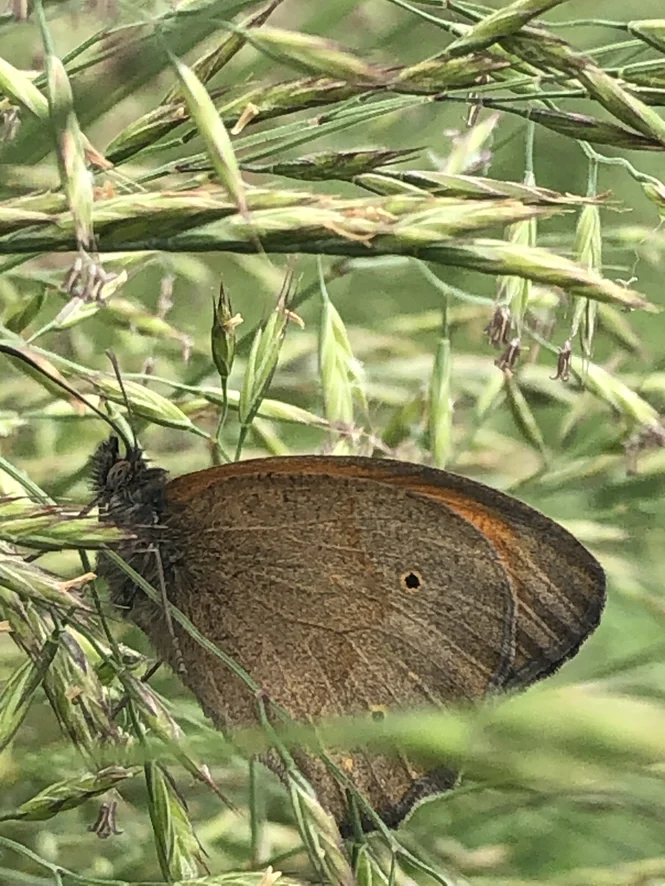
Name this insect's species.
Maniola jurtina
